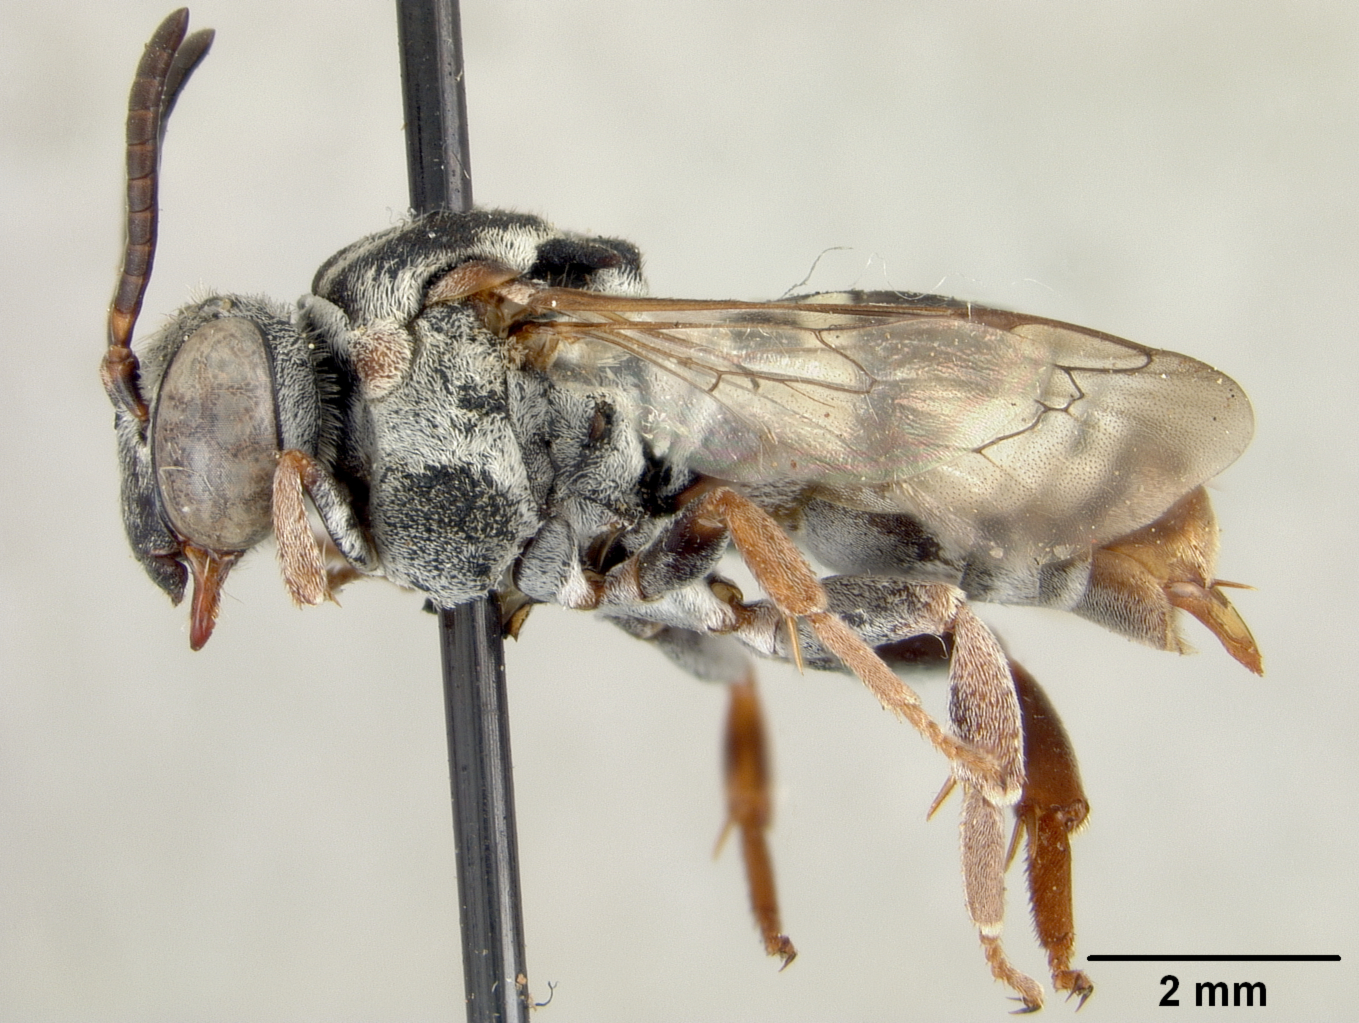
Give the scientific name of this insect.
Epeolus scopulus
